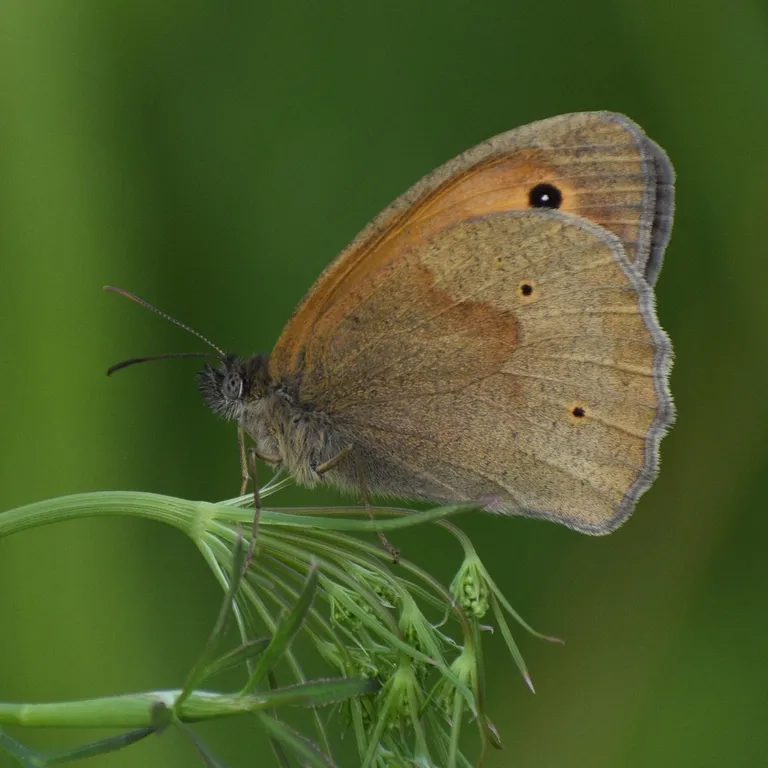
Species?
Maniola jurtina
